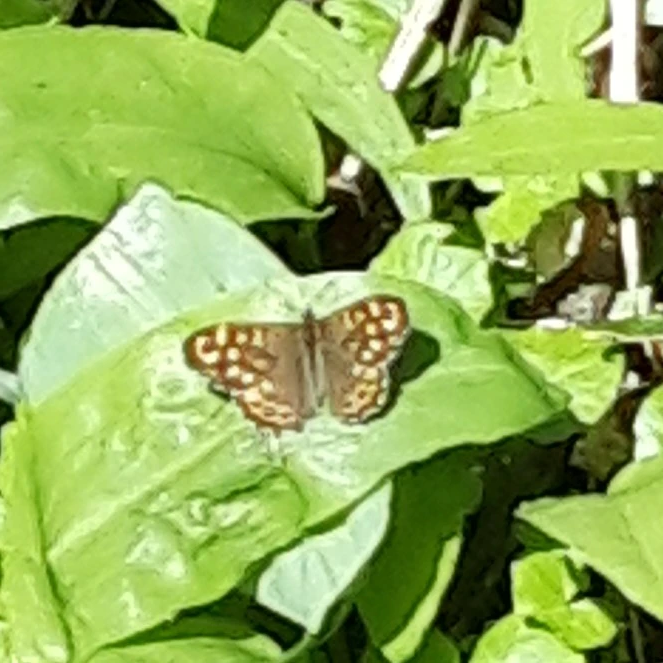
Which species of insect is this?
Pararge aegeria
